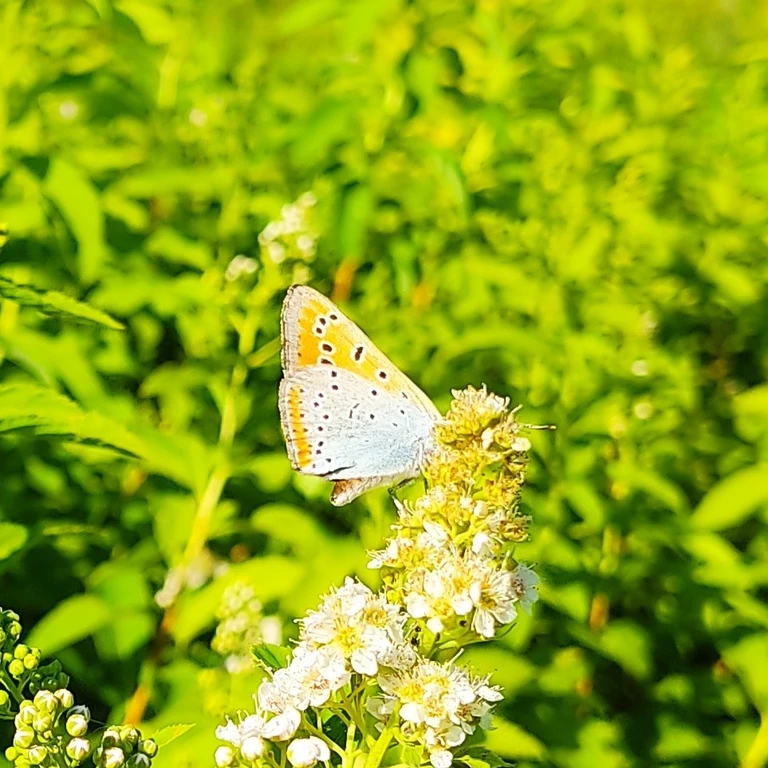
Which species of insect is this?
Lycaena dispar
